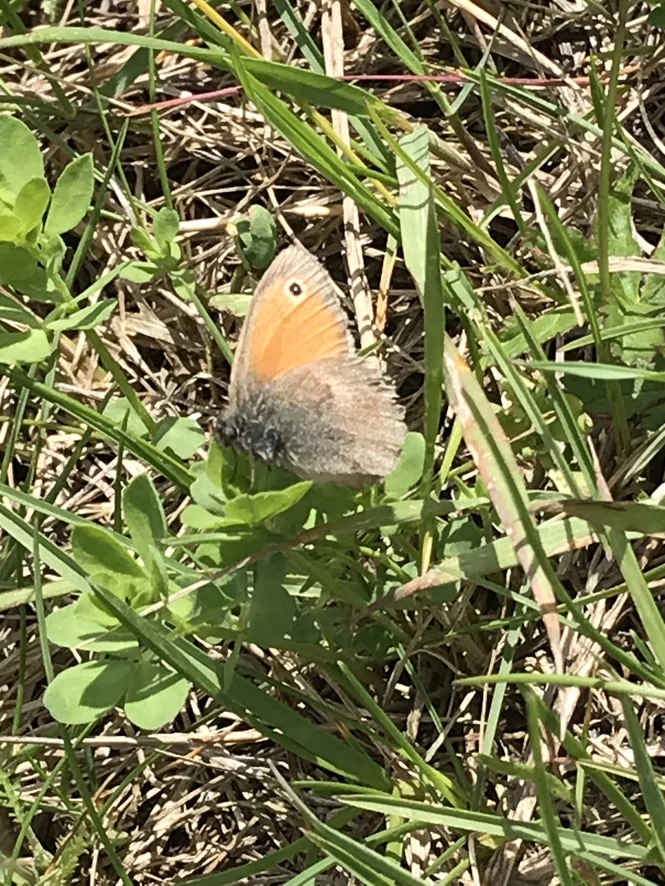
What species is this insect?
Coenonympha pamphilus
